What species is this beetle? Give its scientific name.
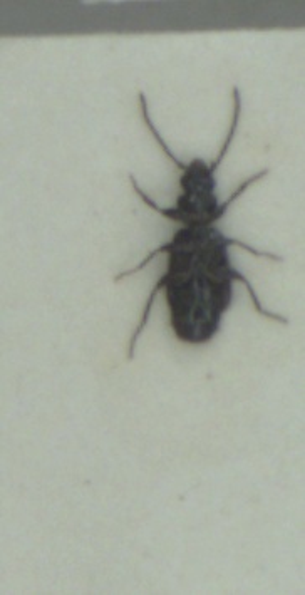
Microlestes maurus
